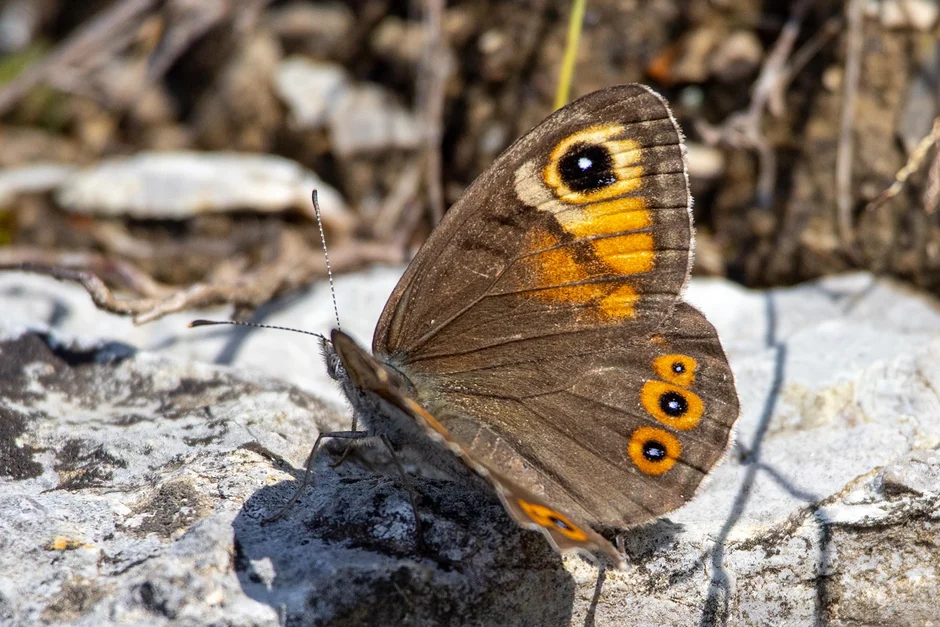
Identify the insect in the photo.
Lasiommata maera (also Pararge maera)
